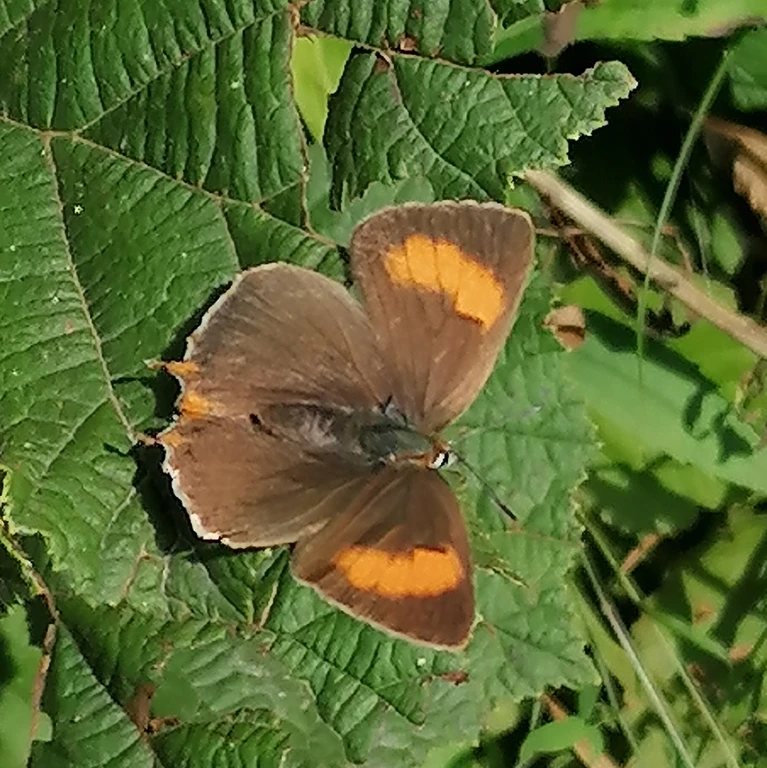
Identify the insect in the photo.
Thecla betulae
